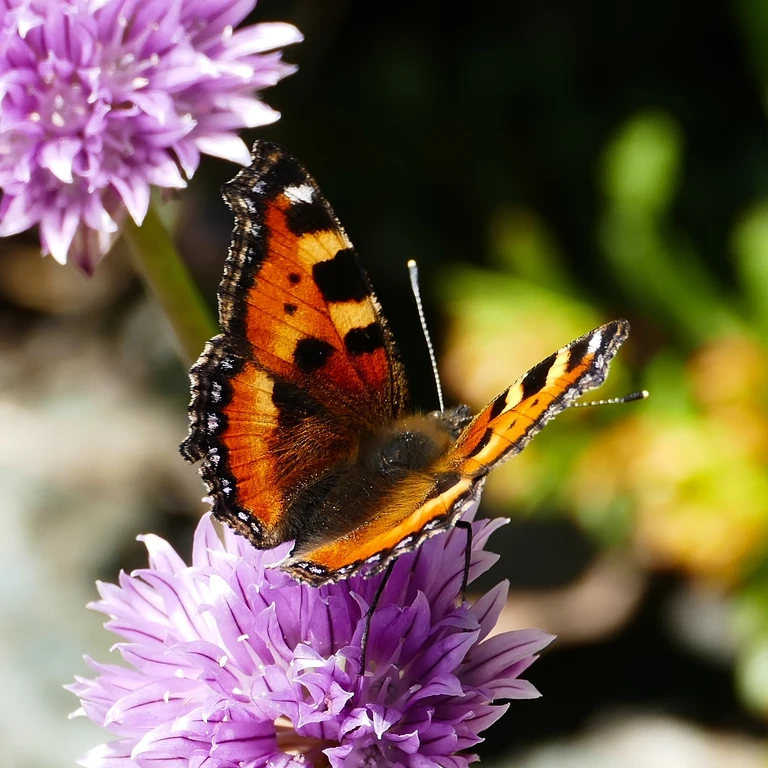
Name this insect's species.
Aglais urticae
